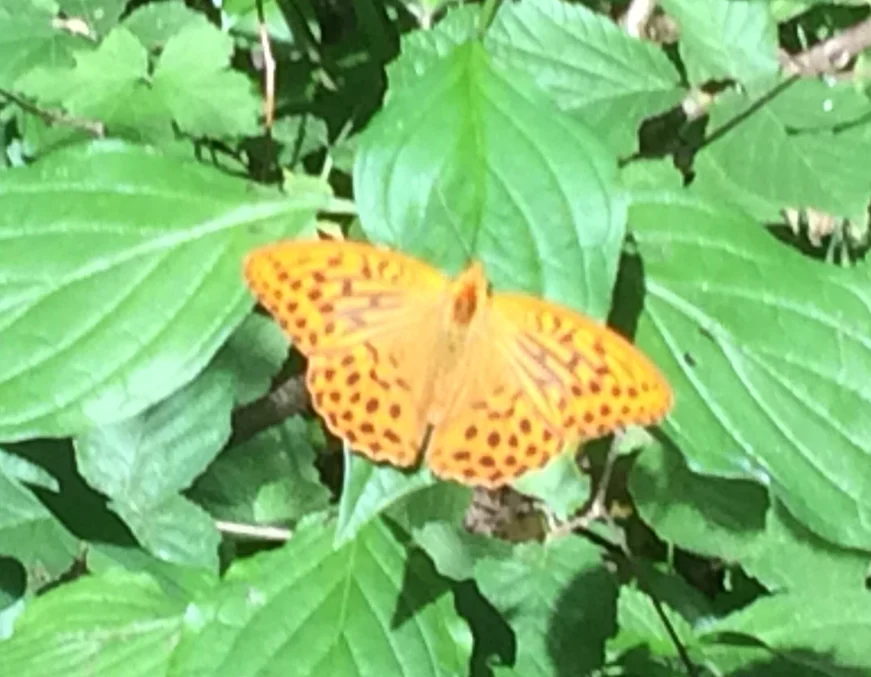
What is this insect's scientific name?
Argynnis paphia
